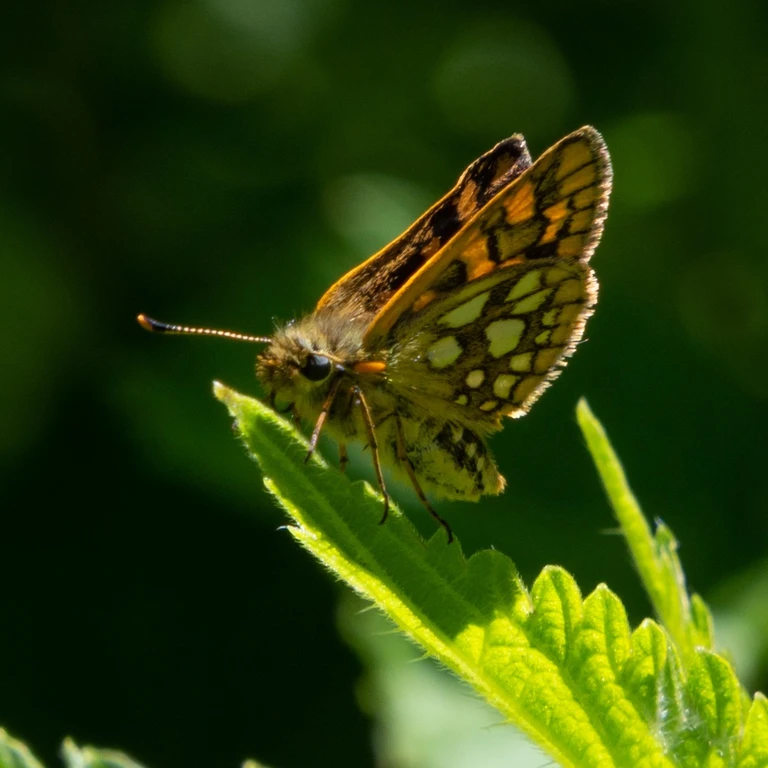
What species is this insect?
Carterocephalus palaemon
